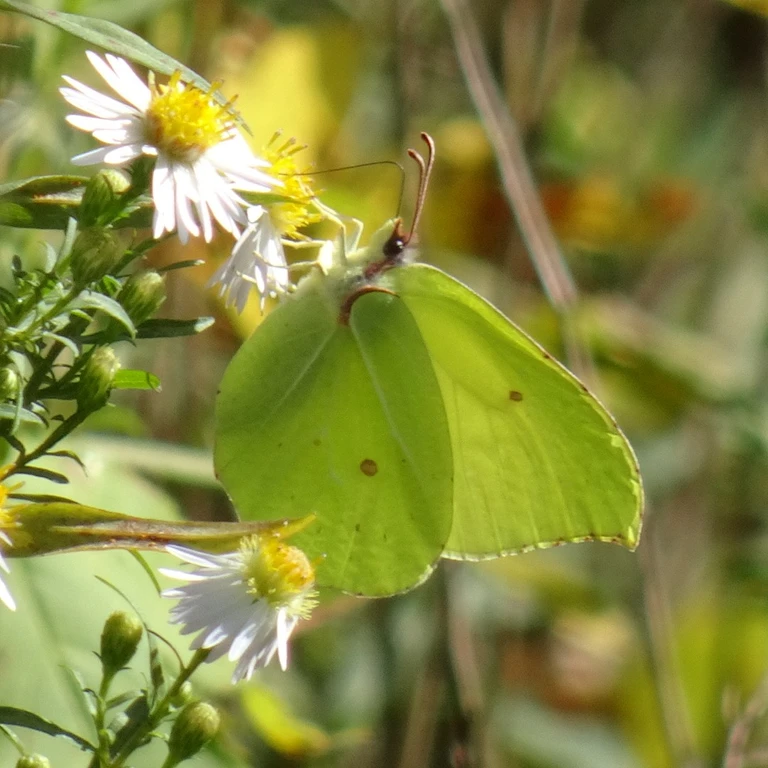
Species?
Gonepteryx rhamni
